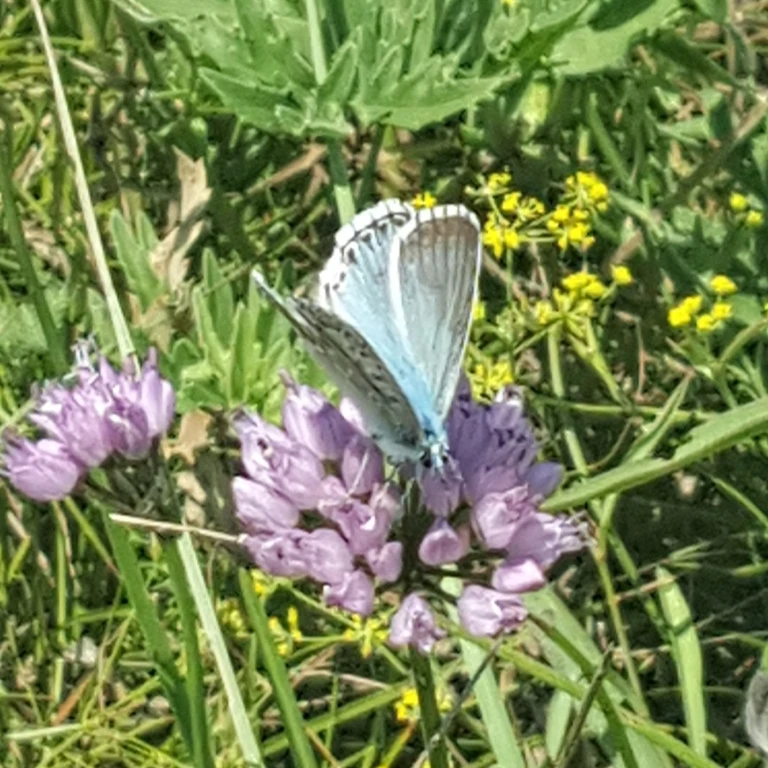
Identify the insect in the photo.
Lysandra coridon
